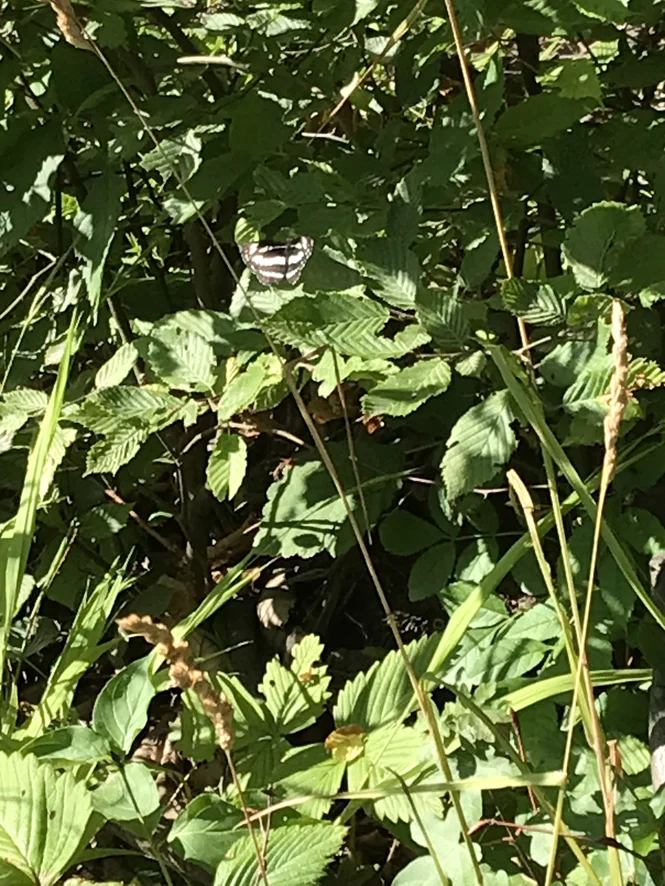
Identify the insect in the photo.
Neptis sappho
